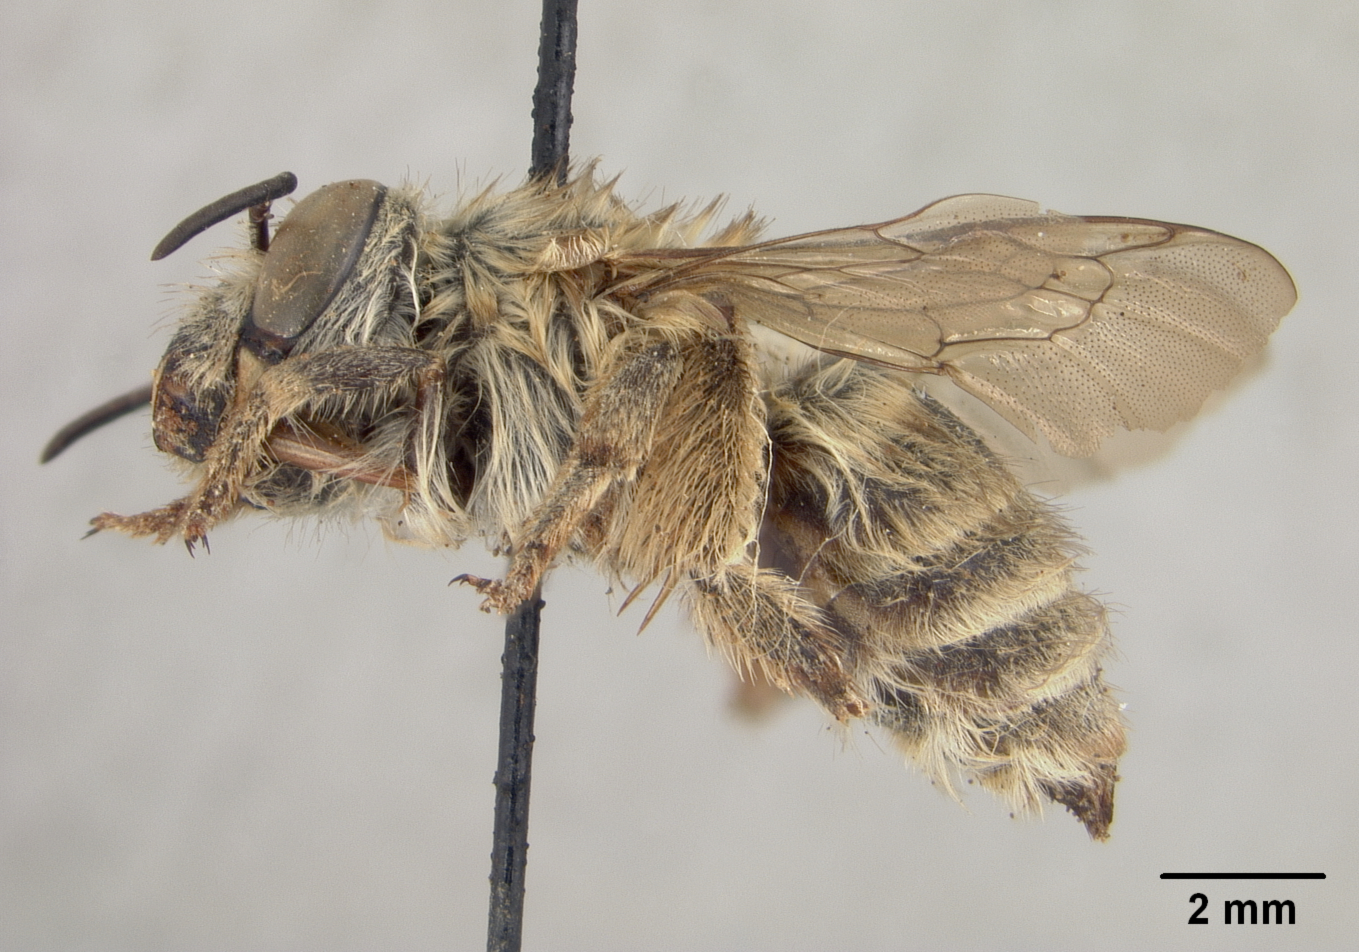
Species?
Habropoda hookeri
